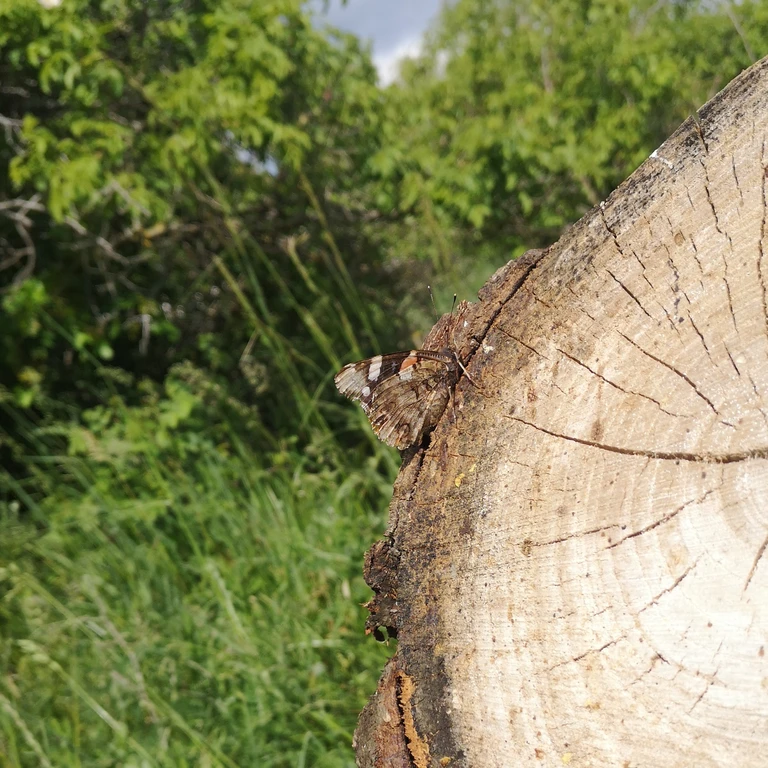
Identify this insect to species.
Vanessa atalanta
